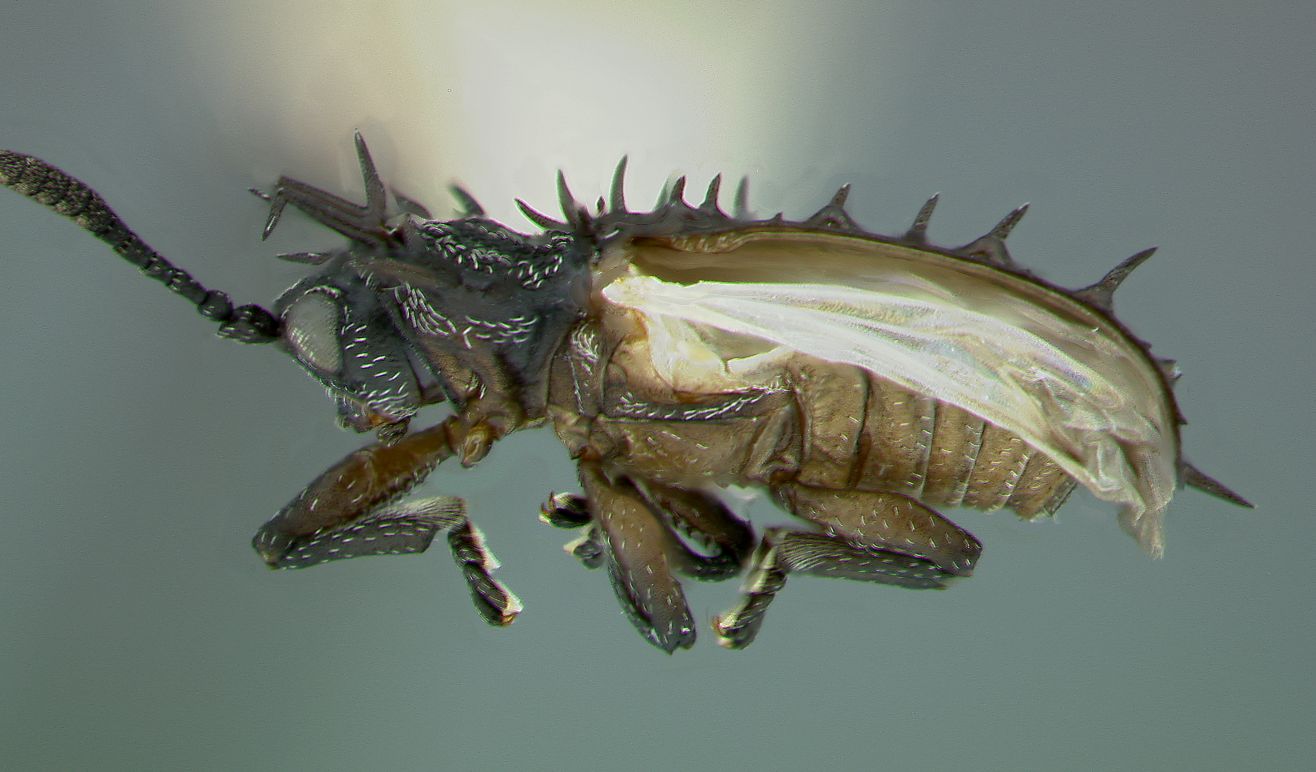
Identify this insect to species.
Dactylispa luhi
